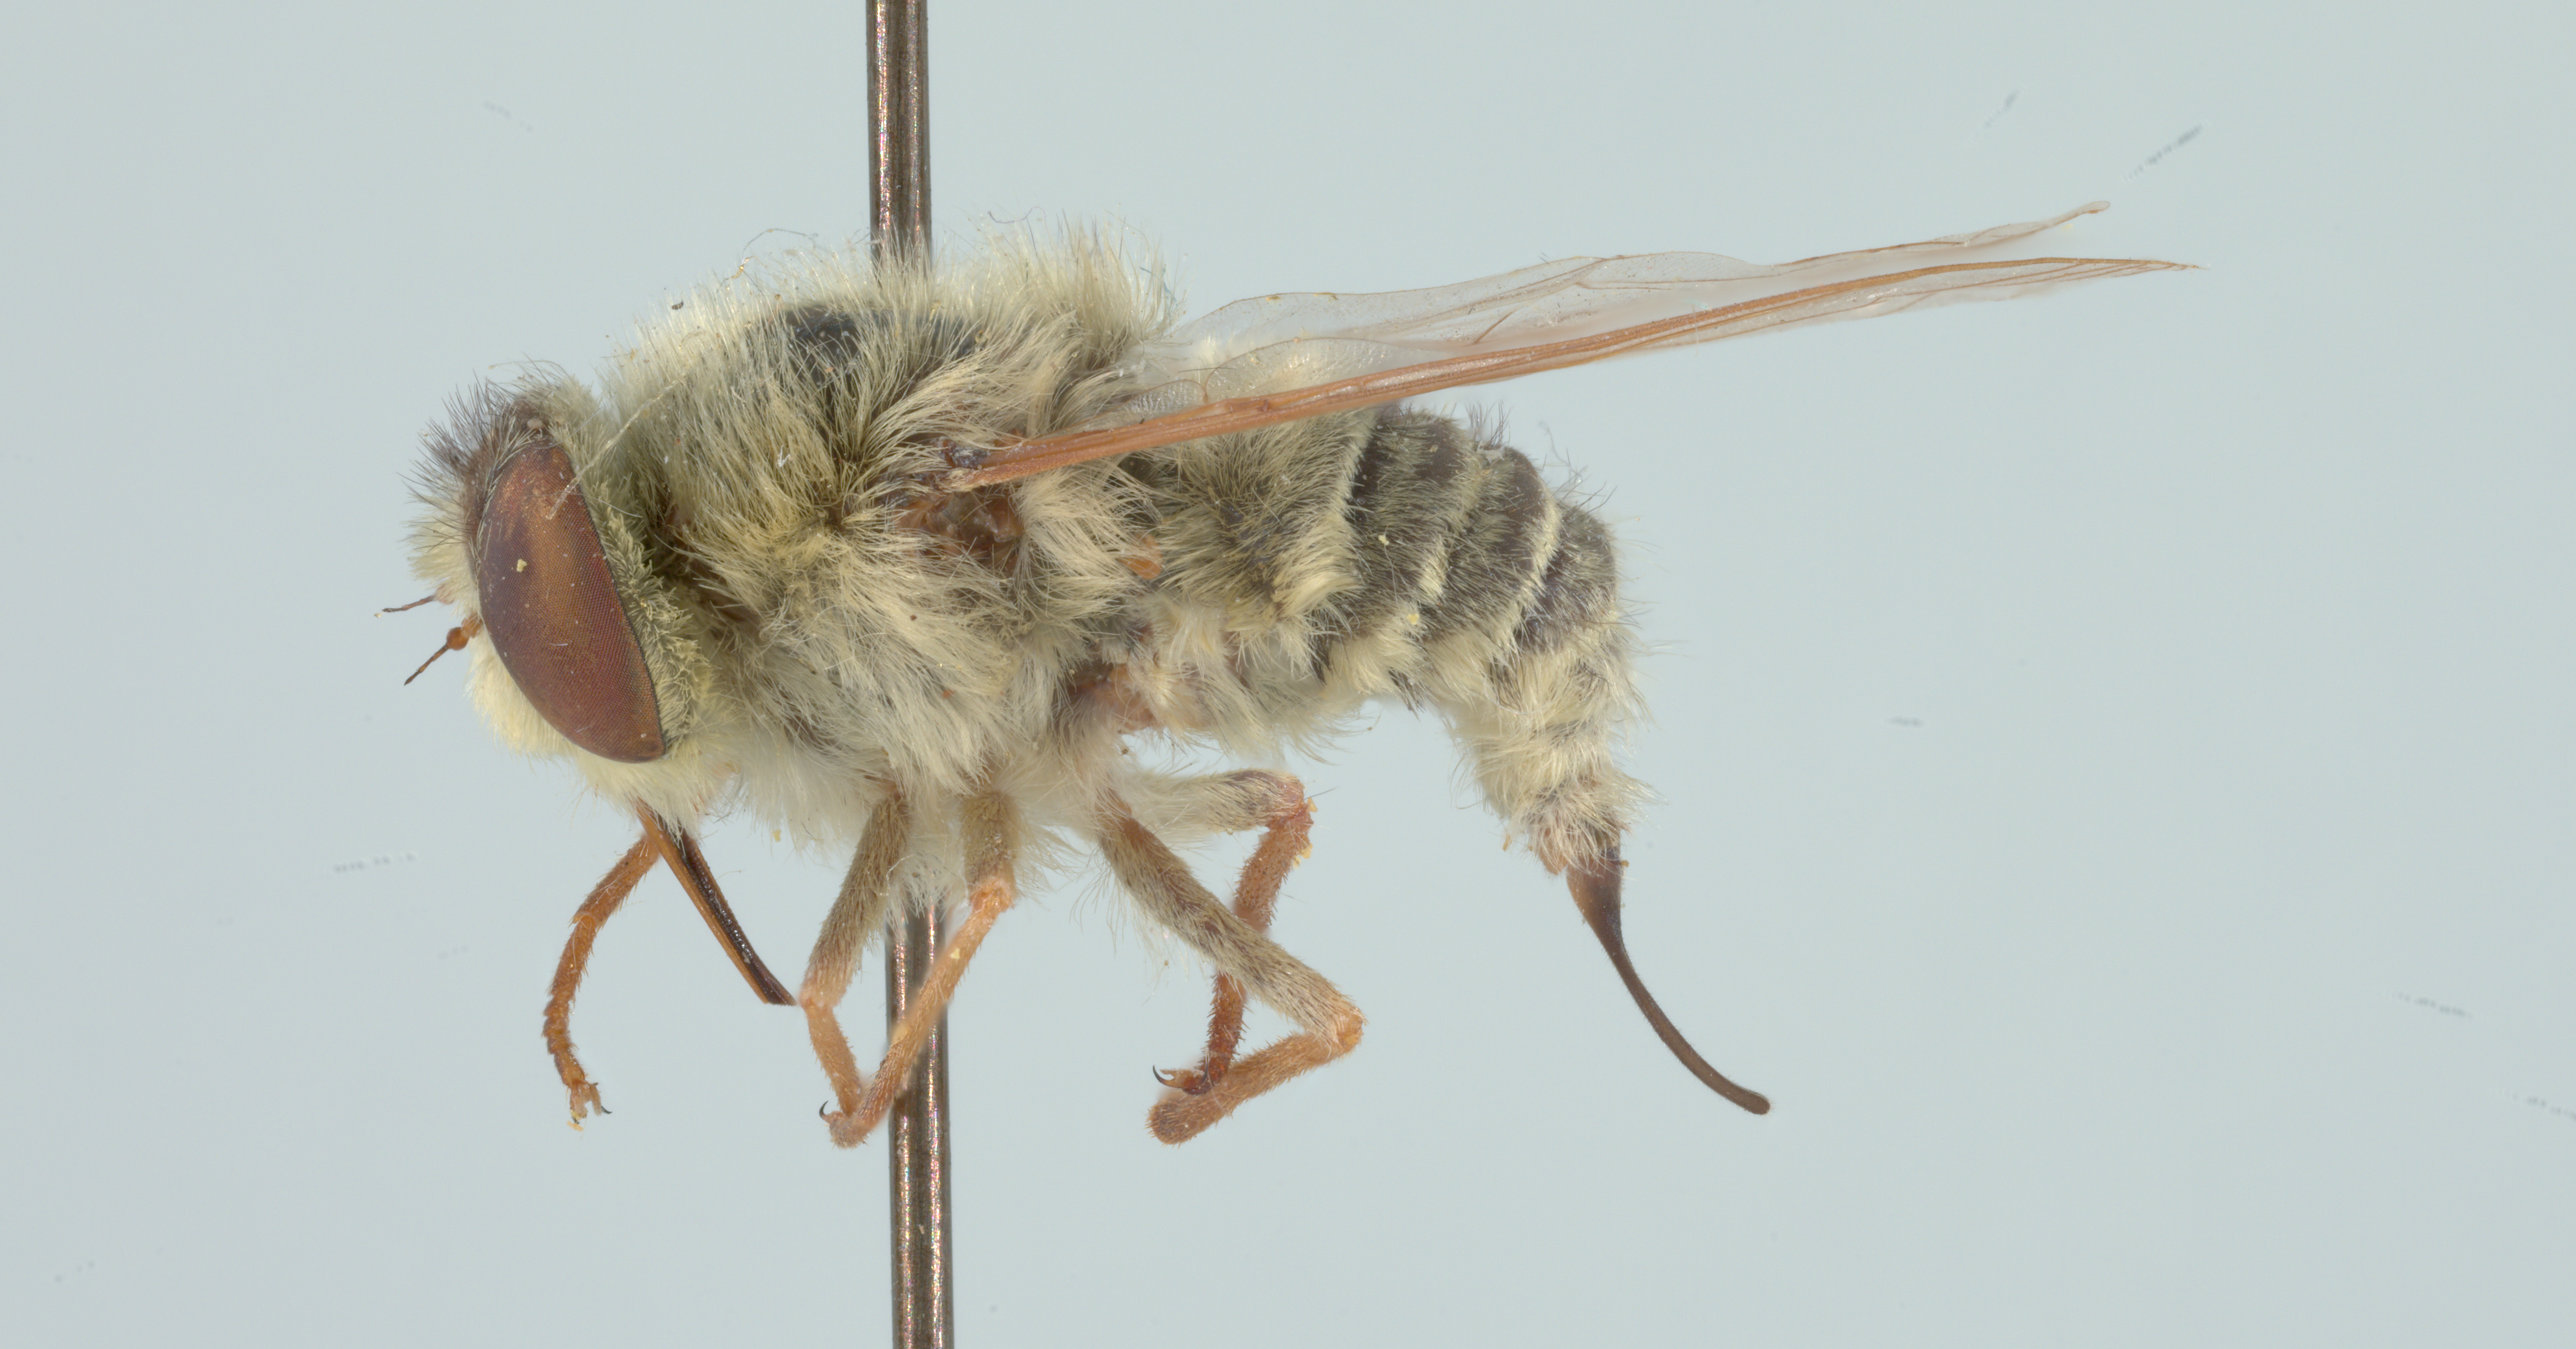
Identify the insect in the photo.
Neorhynchocephalus sackenii
